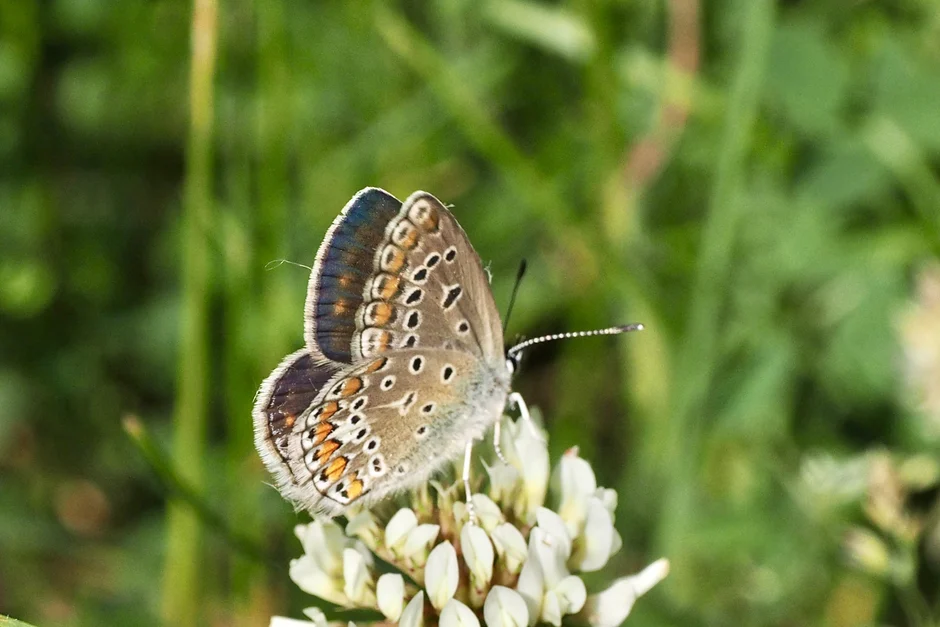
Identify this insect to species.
Polyommatus icarus
